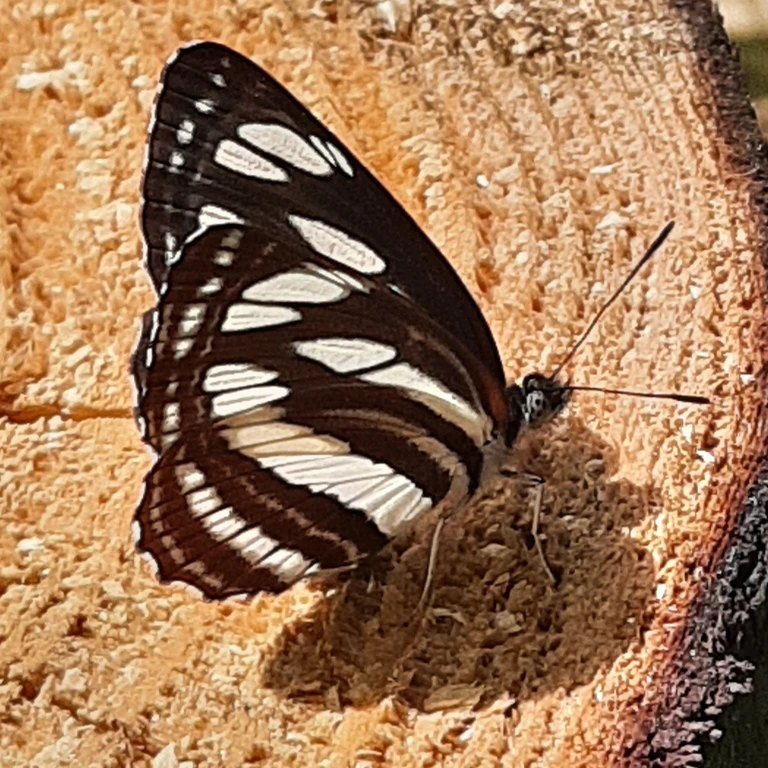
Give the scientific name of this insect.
Neptis sappho
